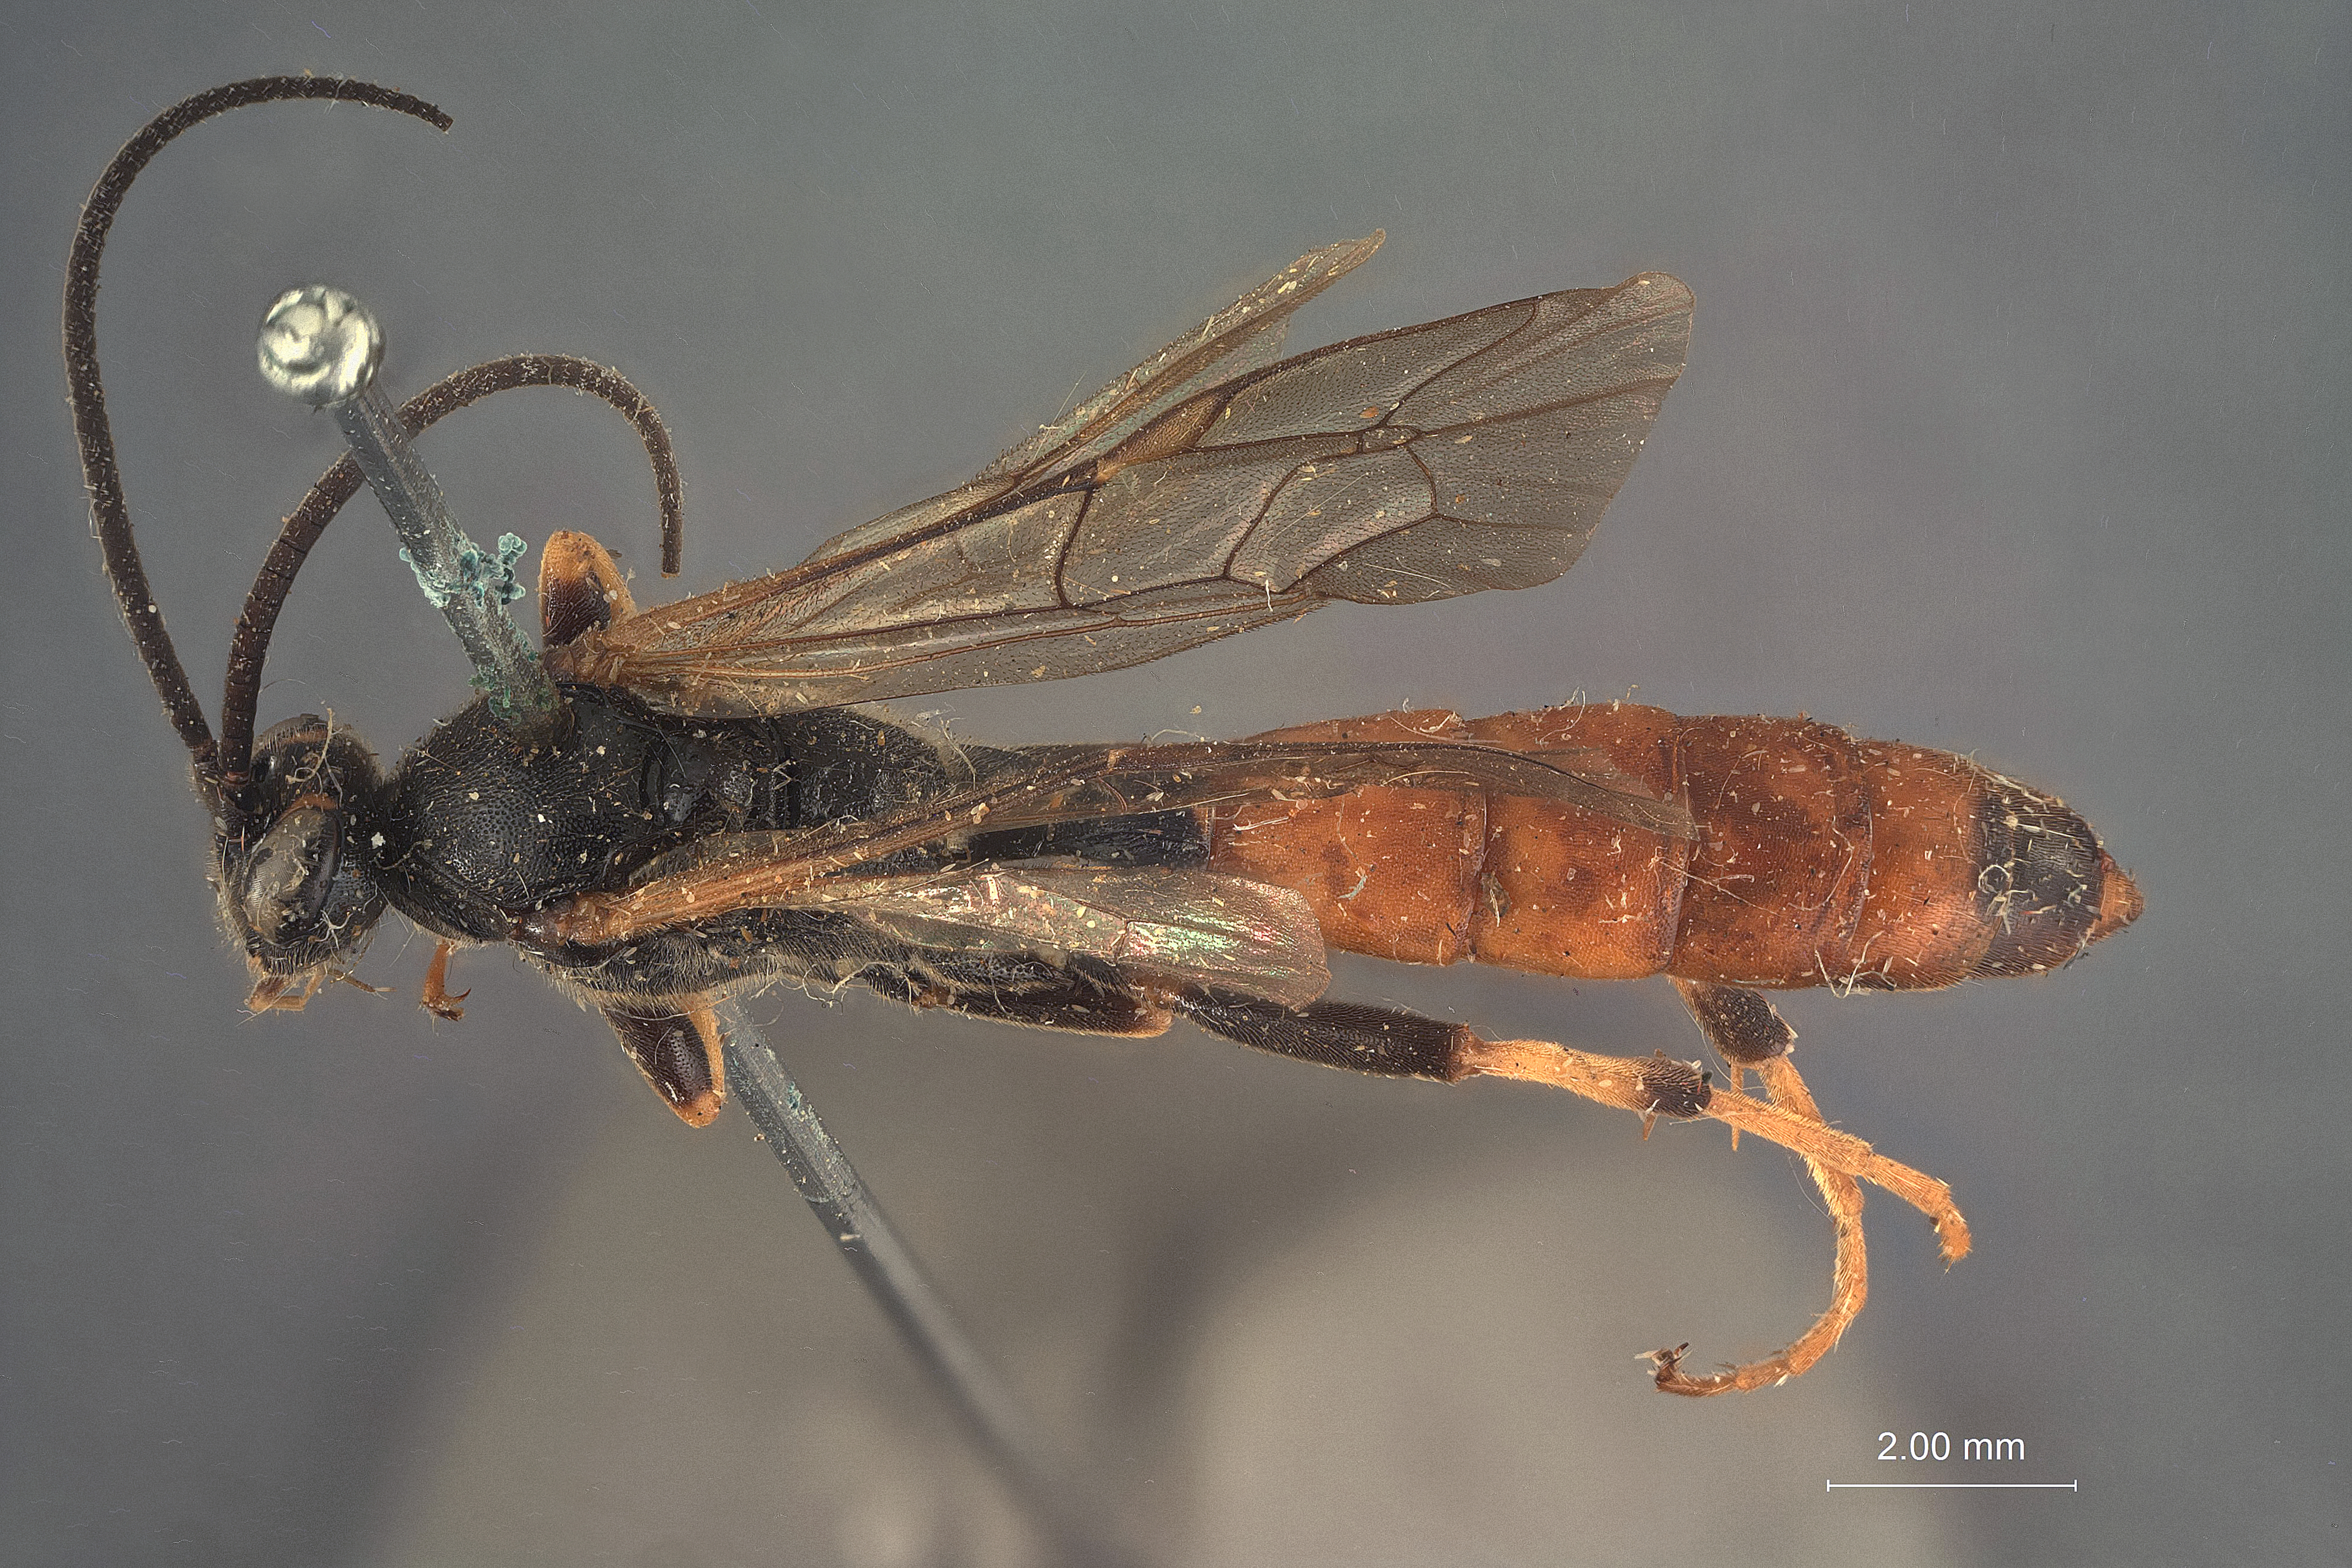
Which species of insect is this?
Cratichneumon kodiakensis
